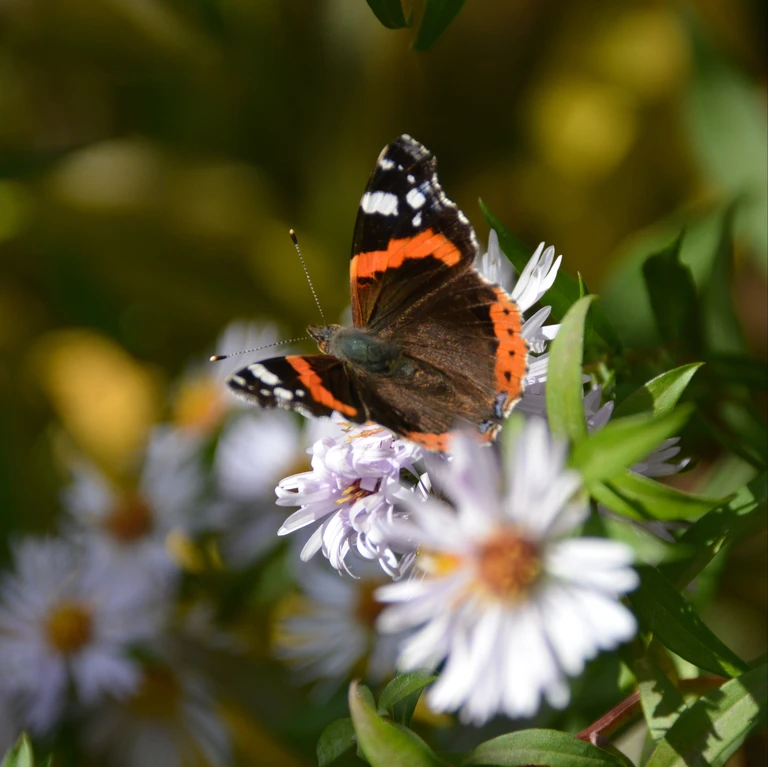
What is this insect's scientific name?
Vanessa atalanta
